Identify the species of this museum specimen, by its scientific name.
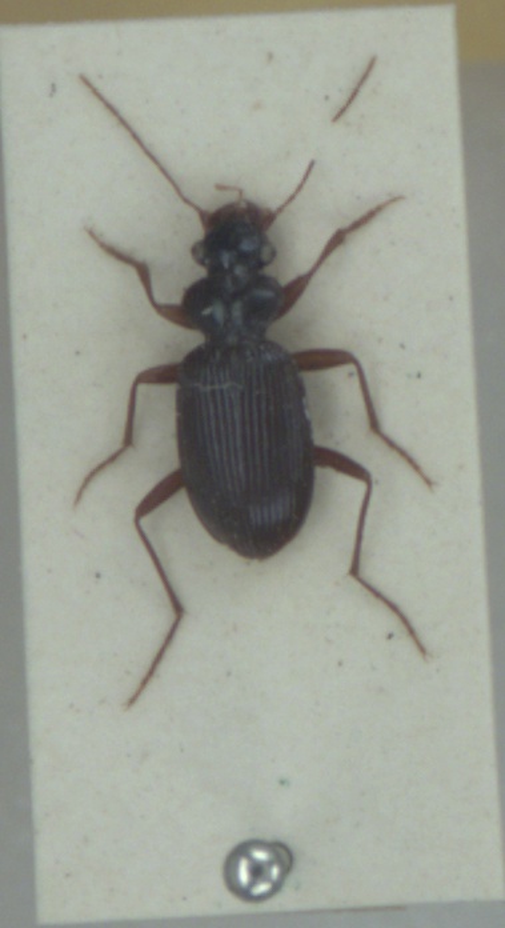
Leistus fulvibarbis
